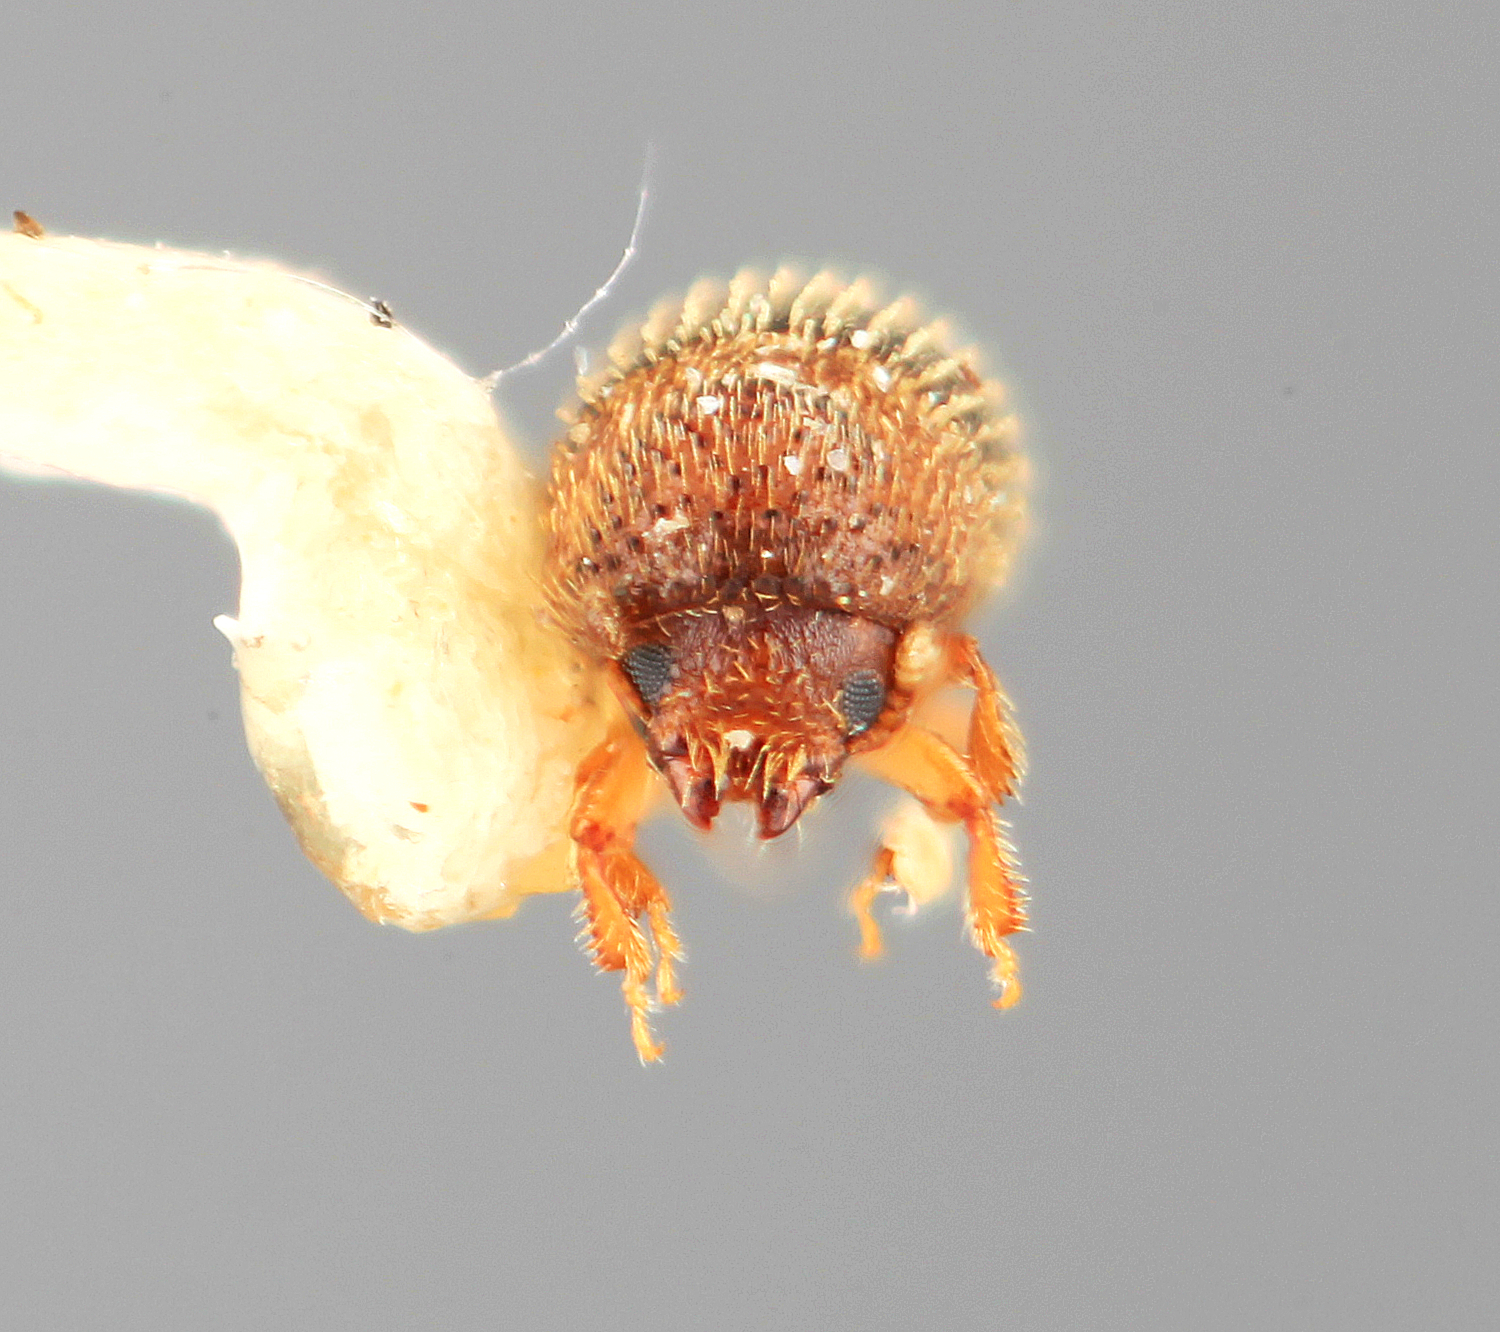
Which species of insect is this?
Hypothenemus suspectus
